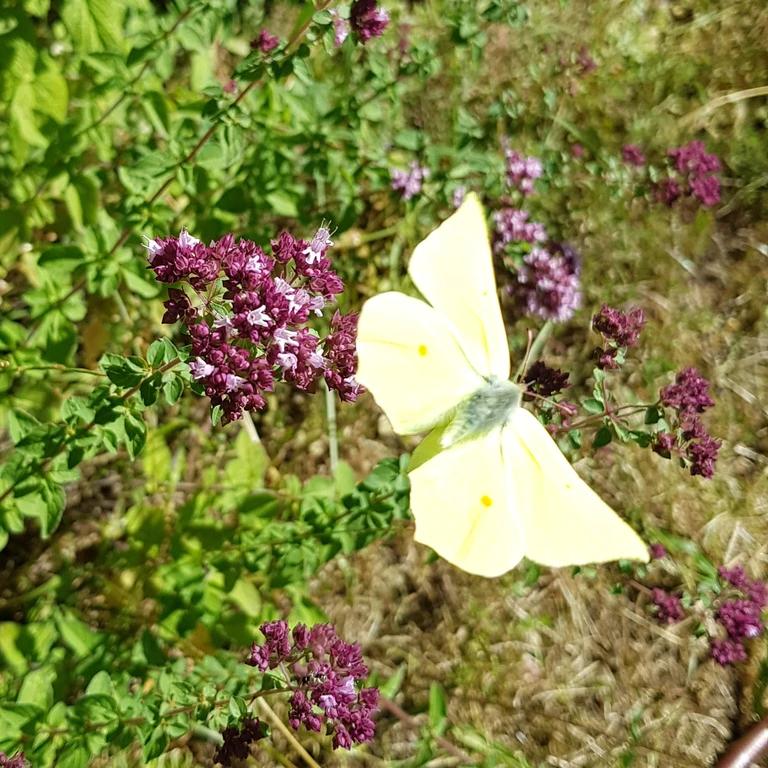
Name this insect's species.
Gonepteryx rhamni
